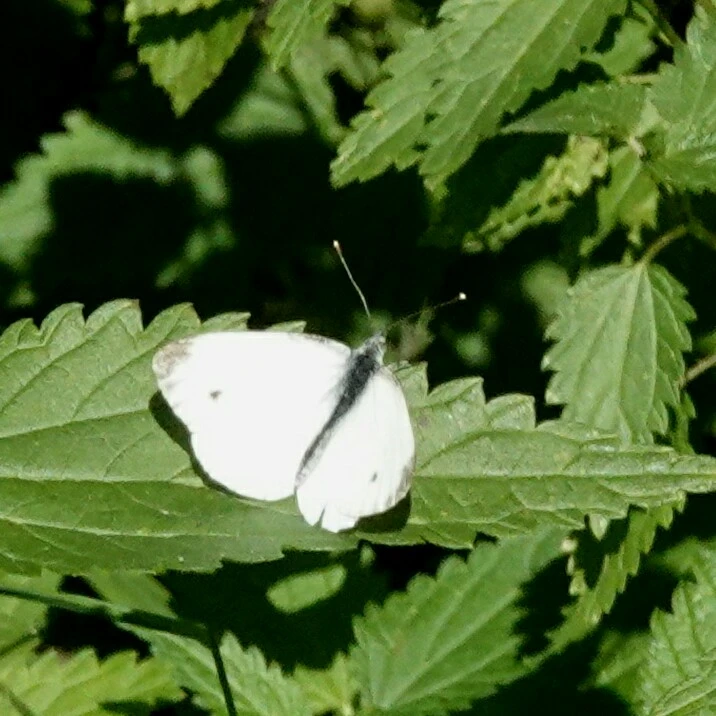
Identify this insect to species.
Pieris rapae
